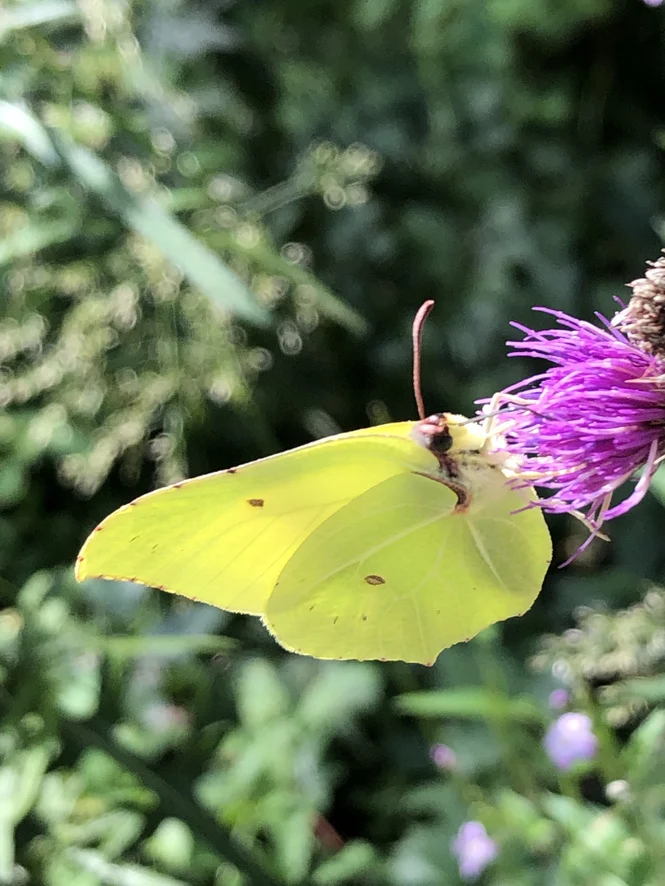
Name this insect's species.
Gonepteryx rhamni
